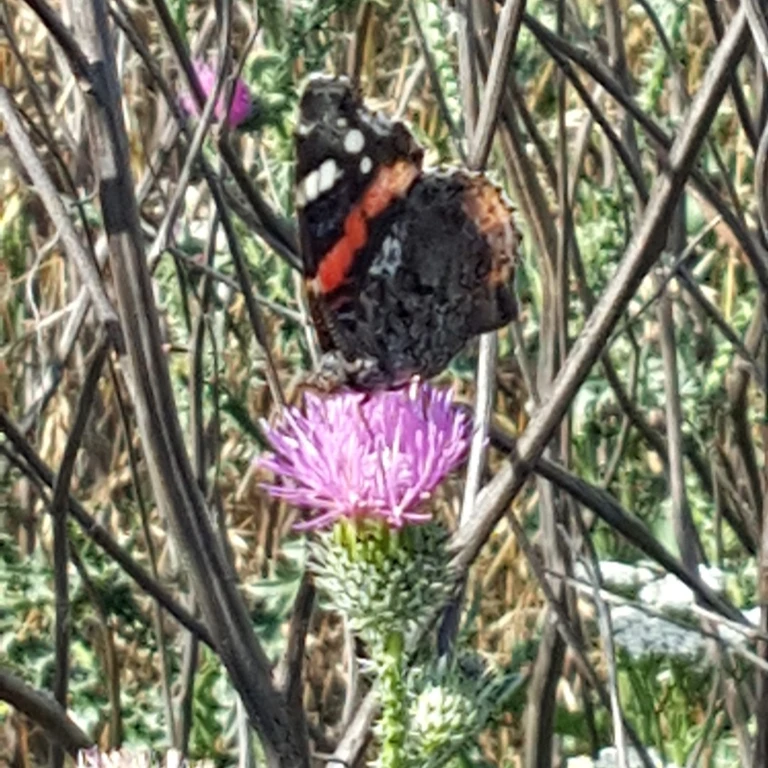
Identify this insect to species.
Vanessa atalanta
